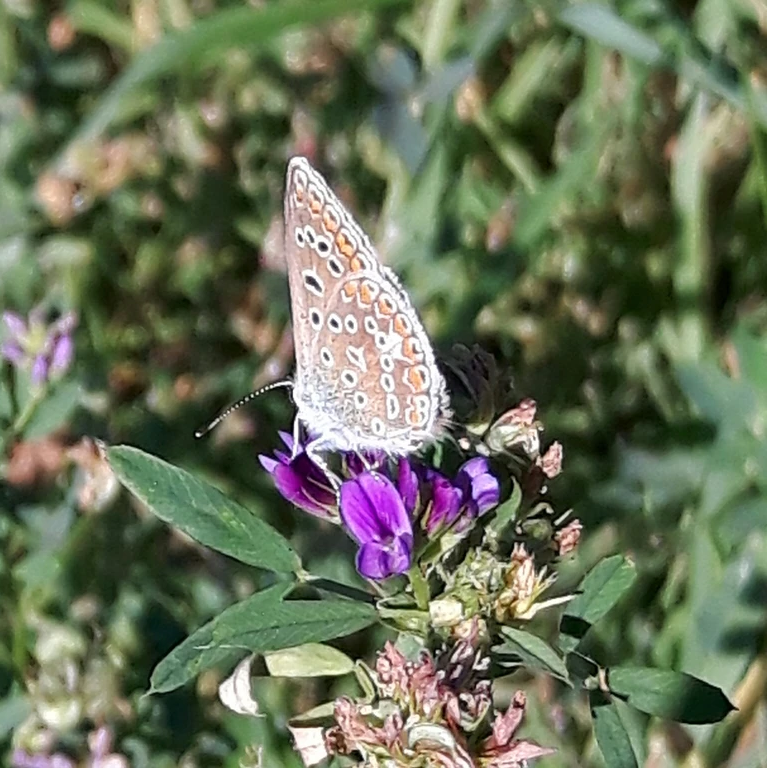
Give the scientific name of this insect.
Polyommatus icarus
